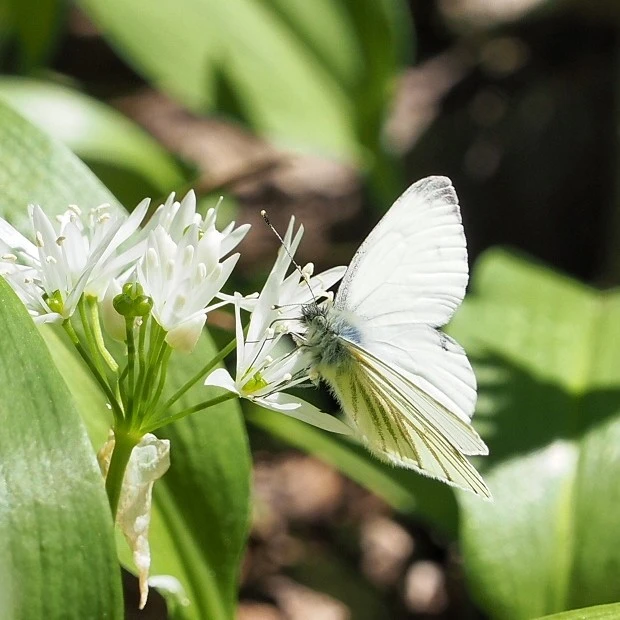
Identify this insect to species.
Pieris napi
